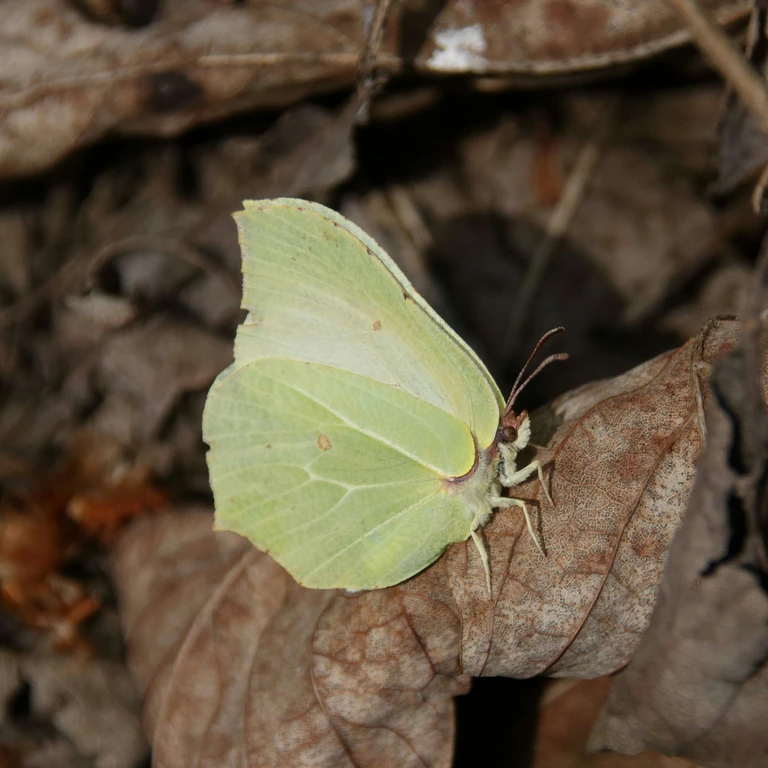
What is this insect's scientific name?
Gonepteryx rhamni
